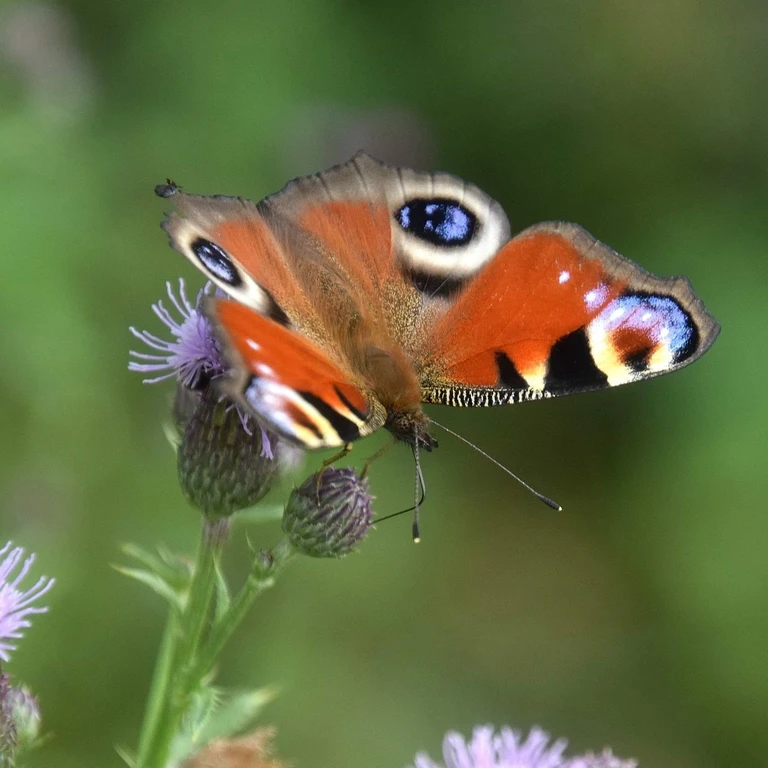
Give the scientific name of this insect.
Aglais io
